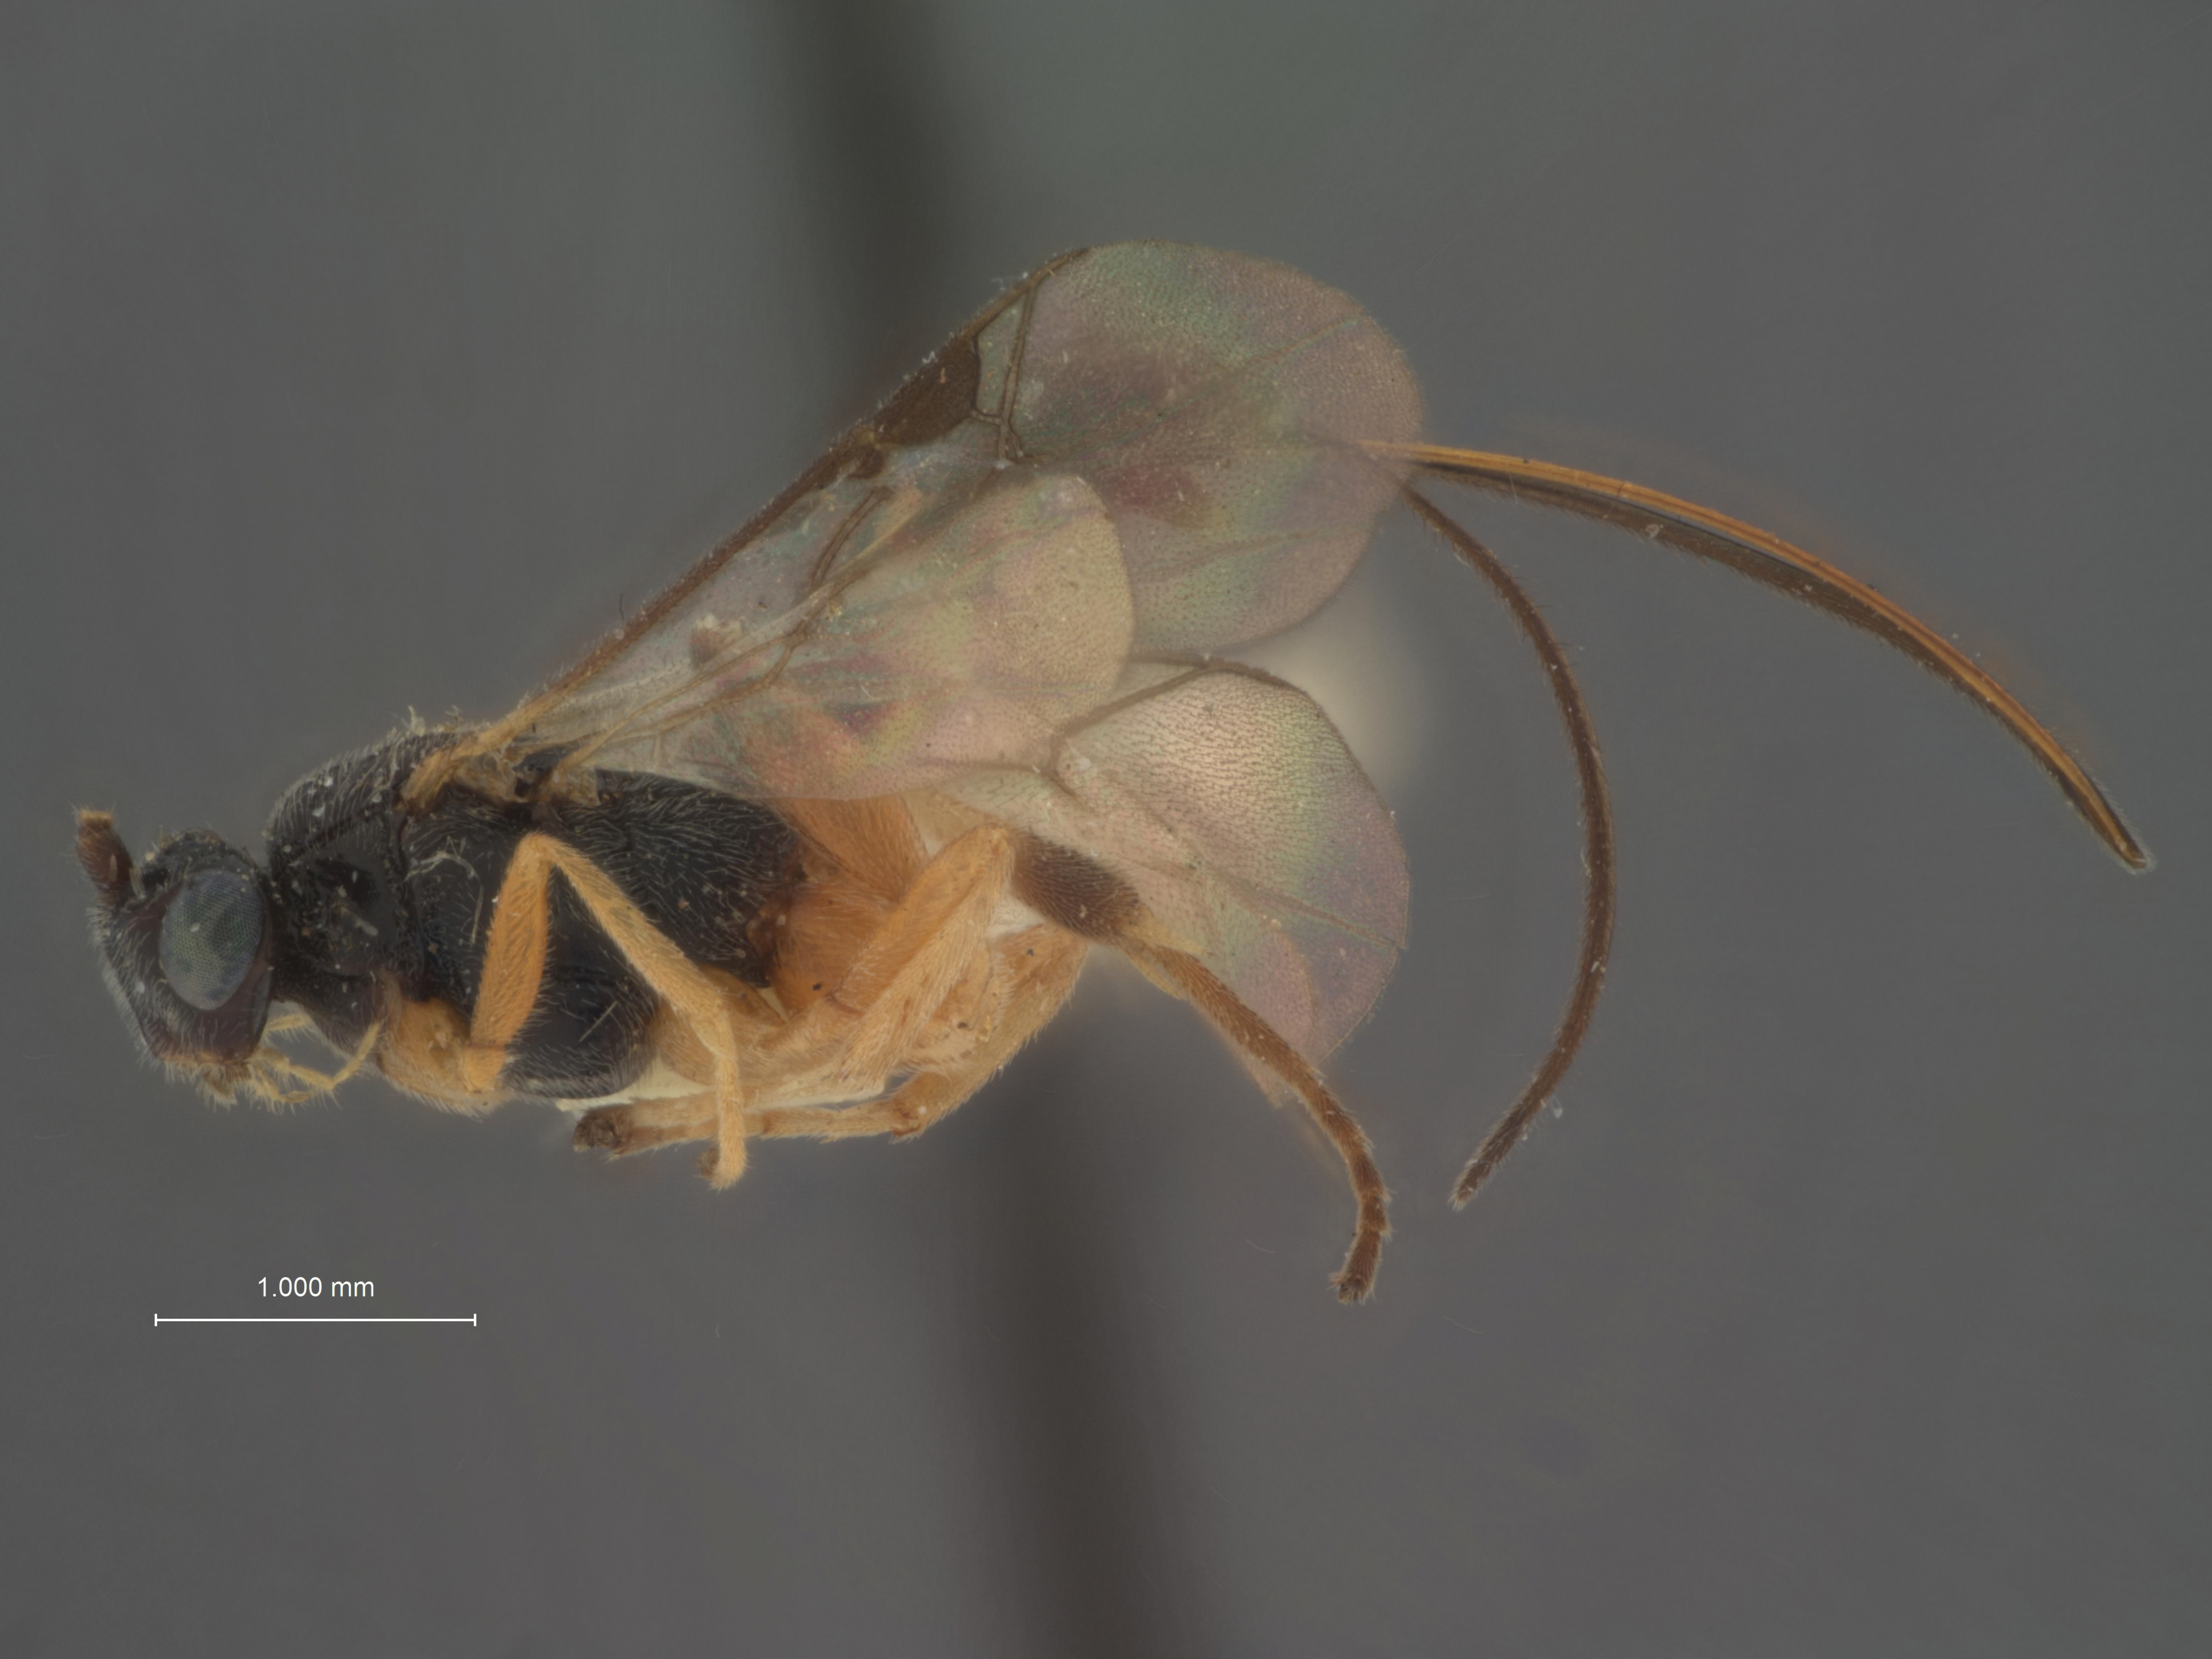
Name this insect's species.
Bassus winkleyi
